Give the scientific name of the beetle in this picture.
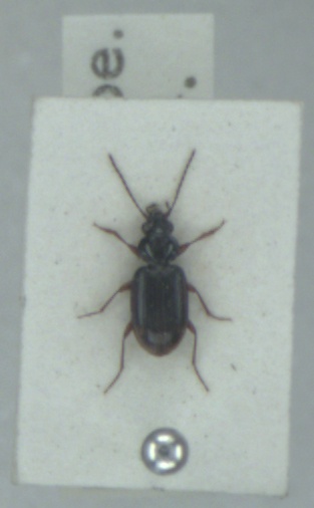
Bembidion lunulatum
